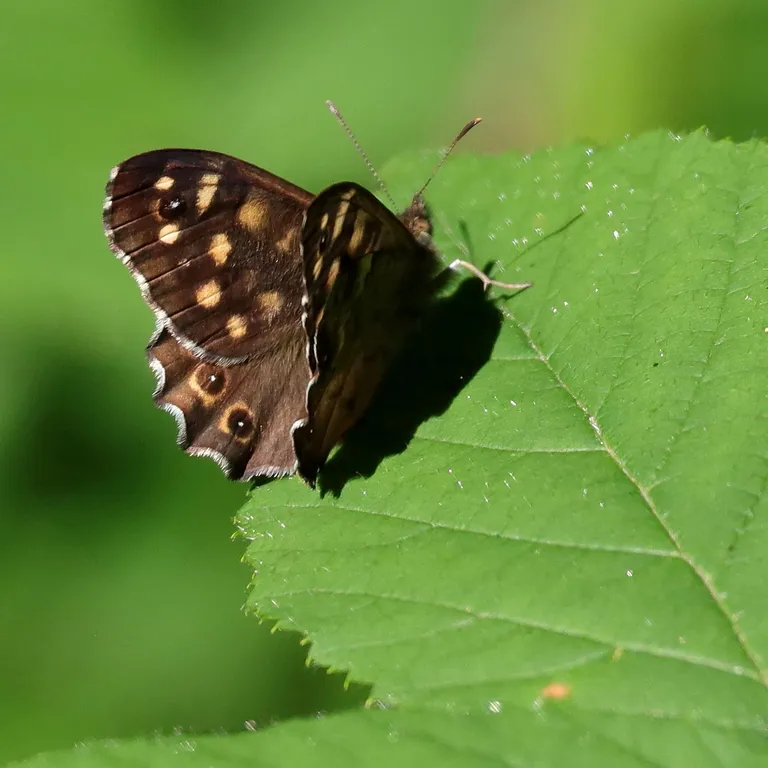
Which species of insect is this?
Pararge aegeria
